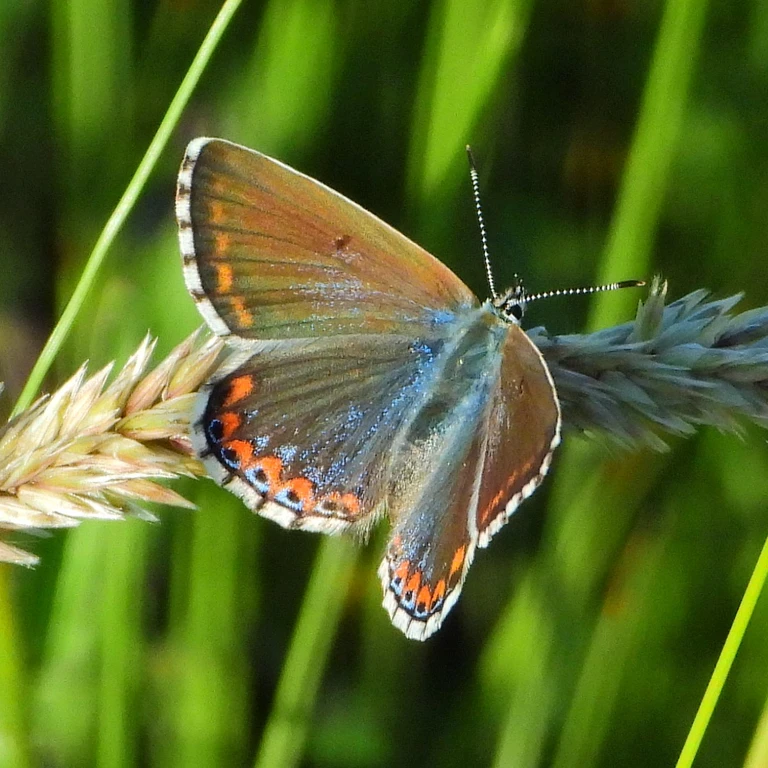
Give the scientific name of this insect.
Lysandra bellargus
